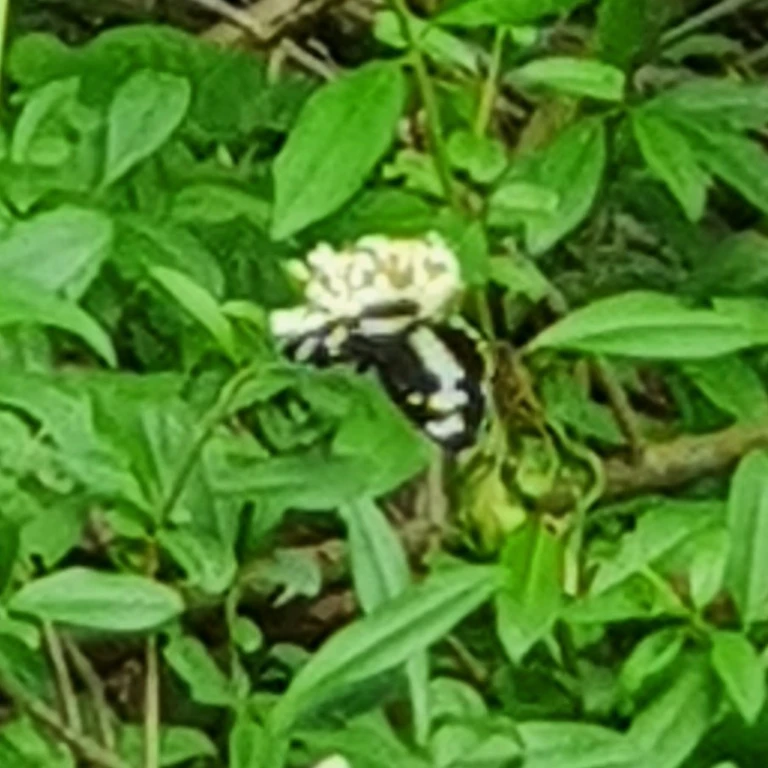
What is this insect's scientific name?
Neptis rivularis
